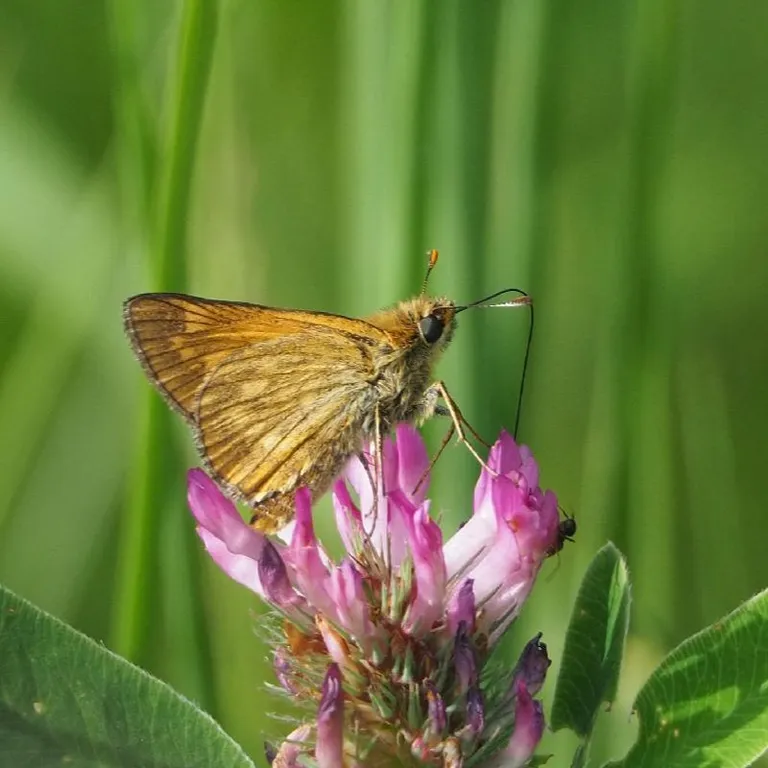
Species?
Ochlodes sylvanus (also Ochlodes venata)
